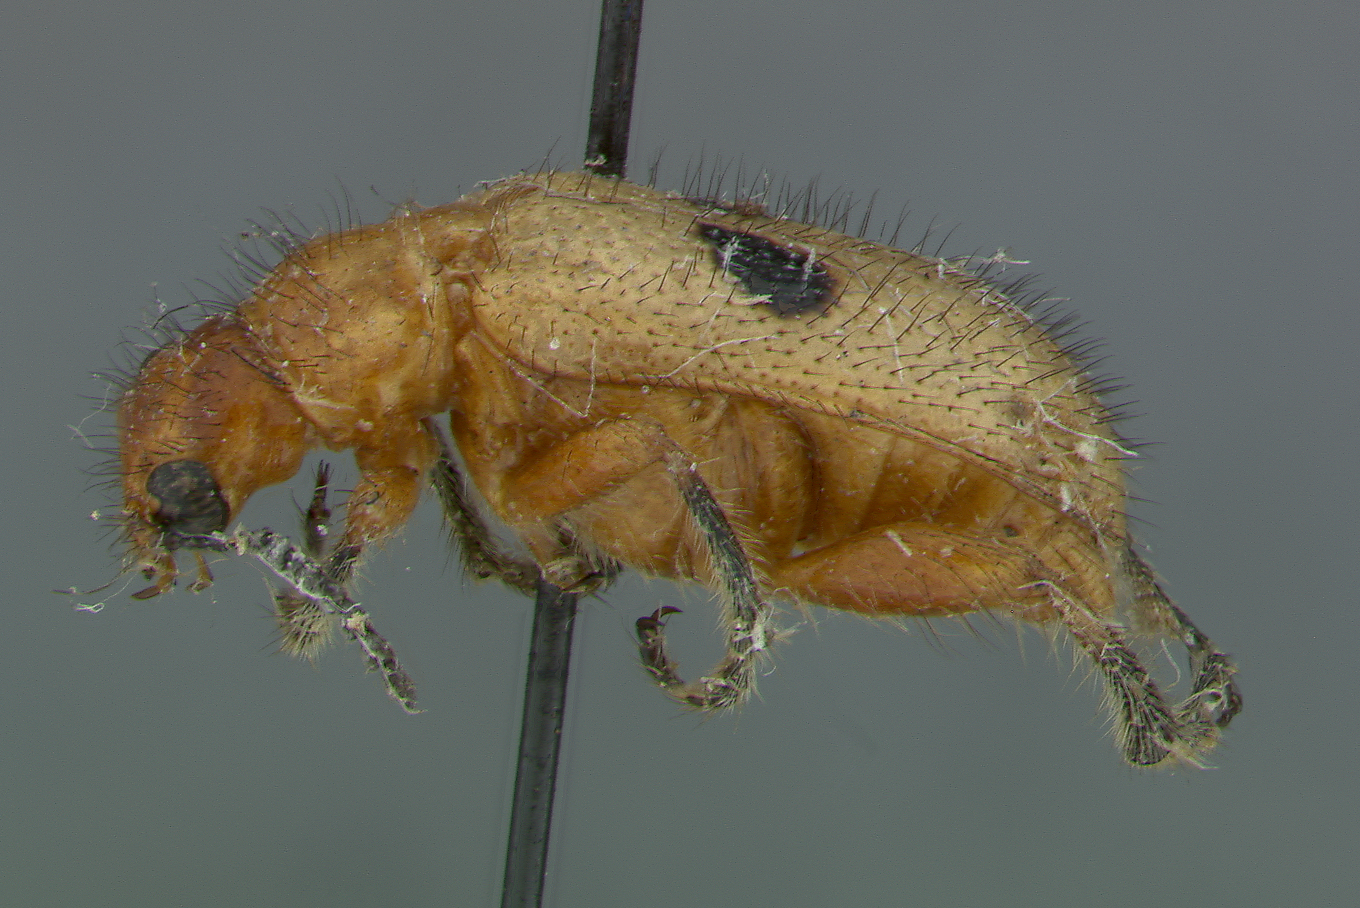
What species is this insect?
Leucastea ertli
